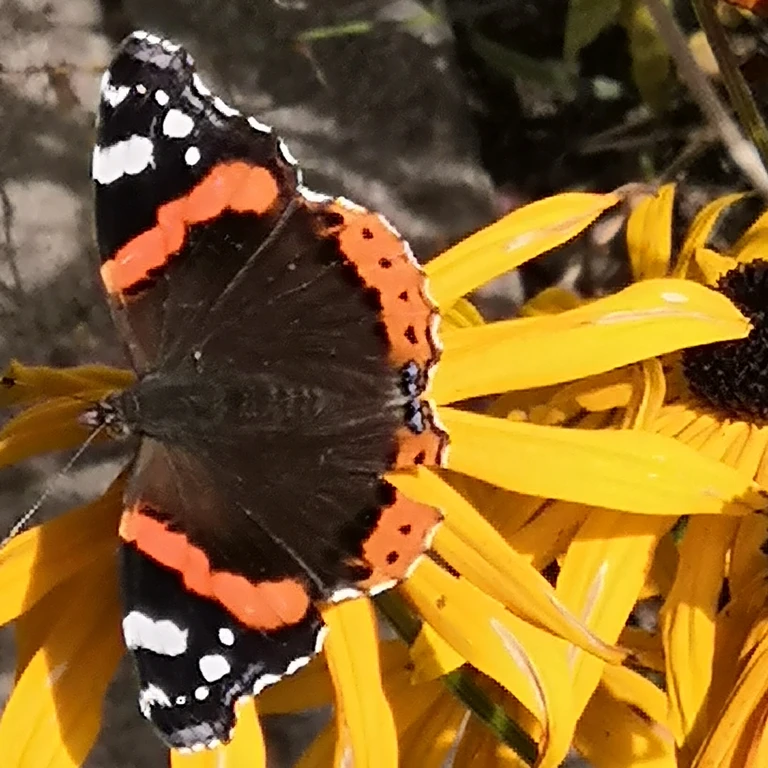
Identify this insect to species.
Vanessa atalanta
